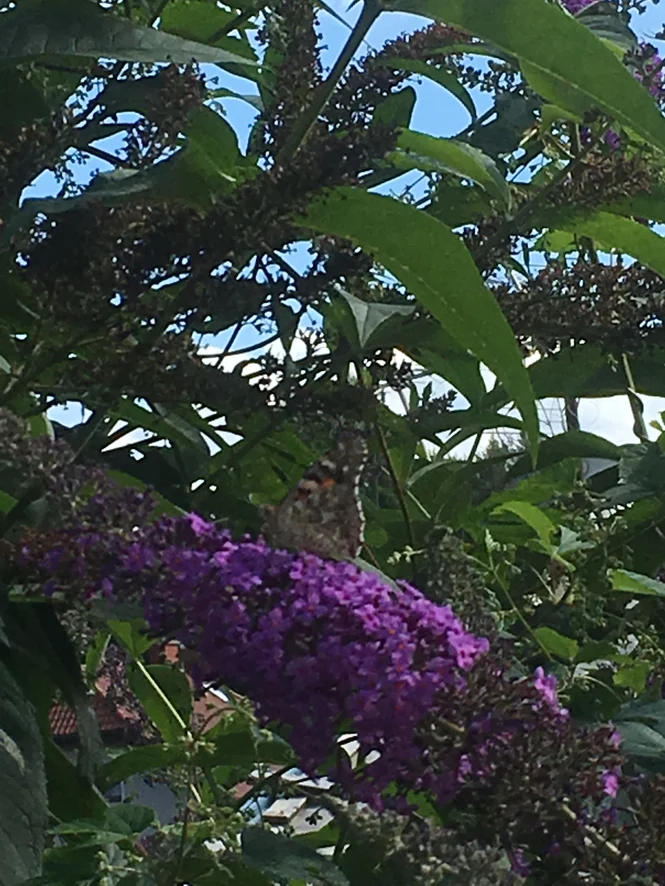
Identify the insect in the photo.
Vanessa cardui
